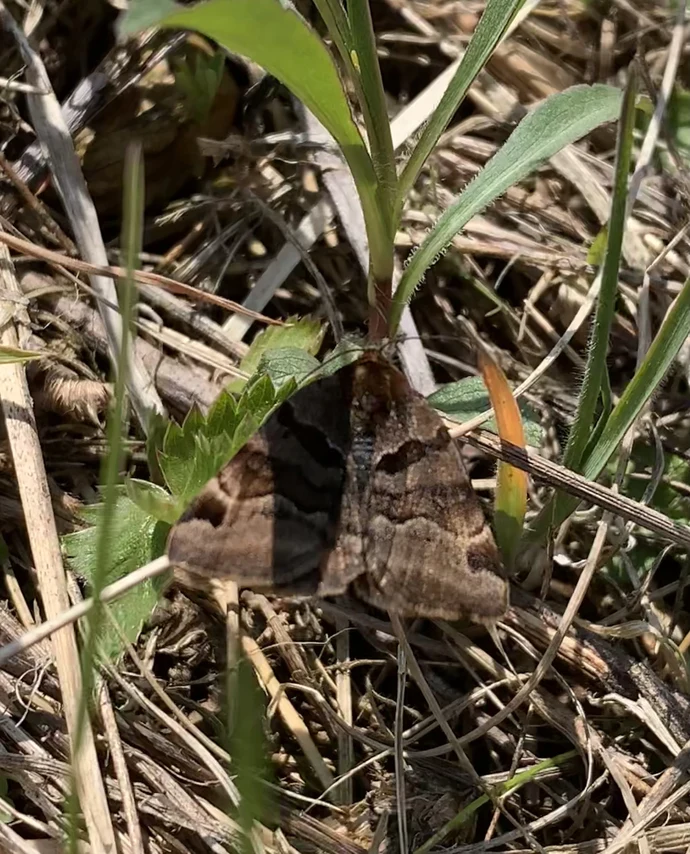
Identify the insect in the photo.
Euclidia glyphica
